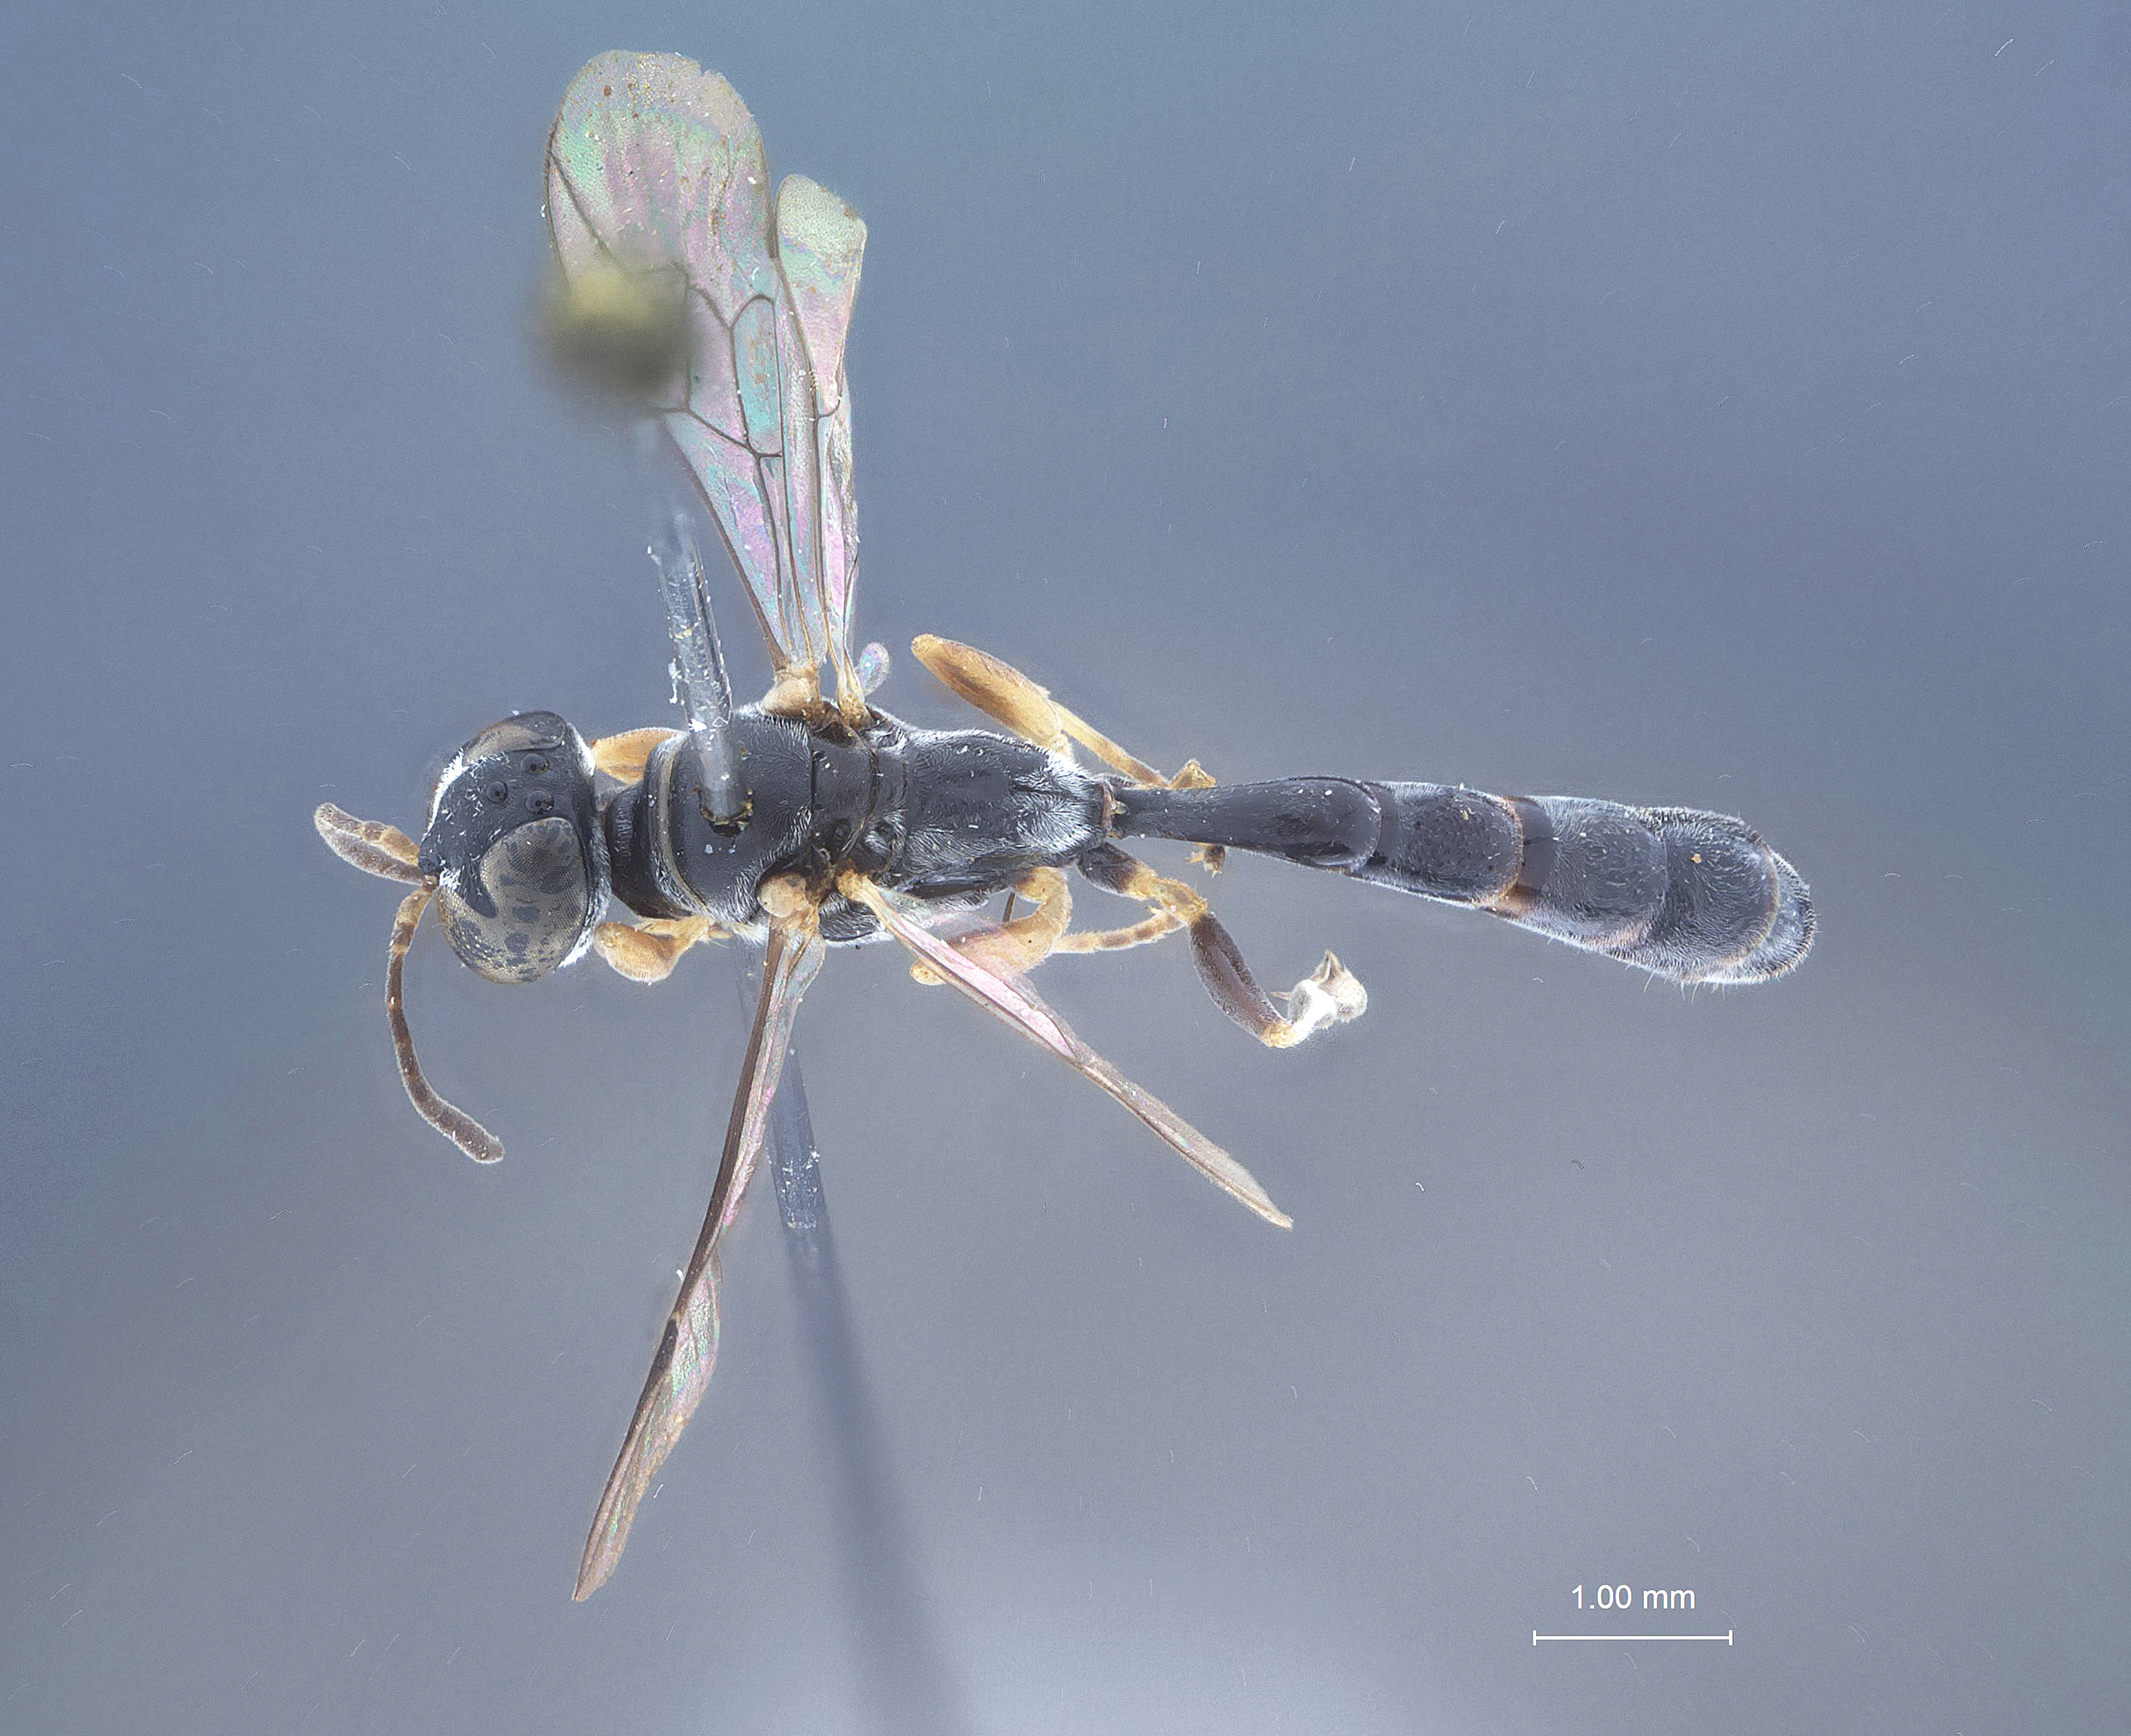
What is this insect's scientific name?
Trypoxylon quadriceps
